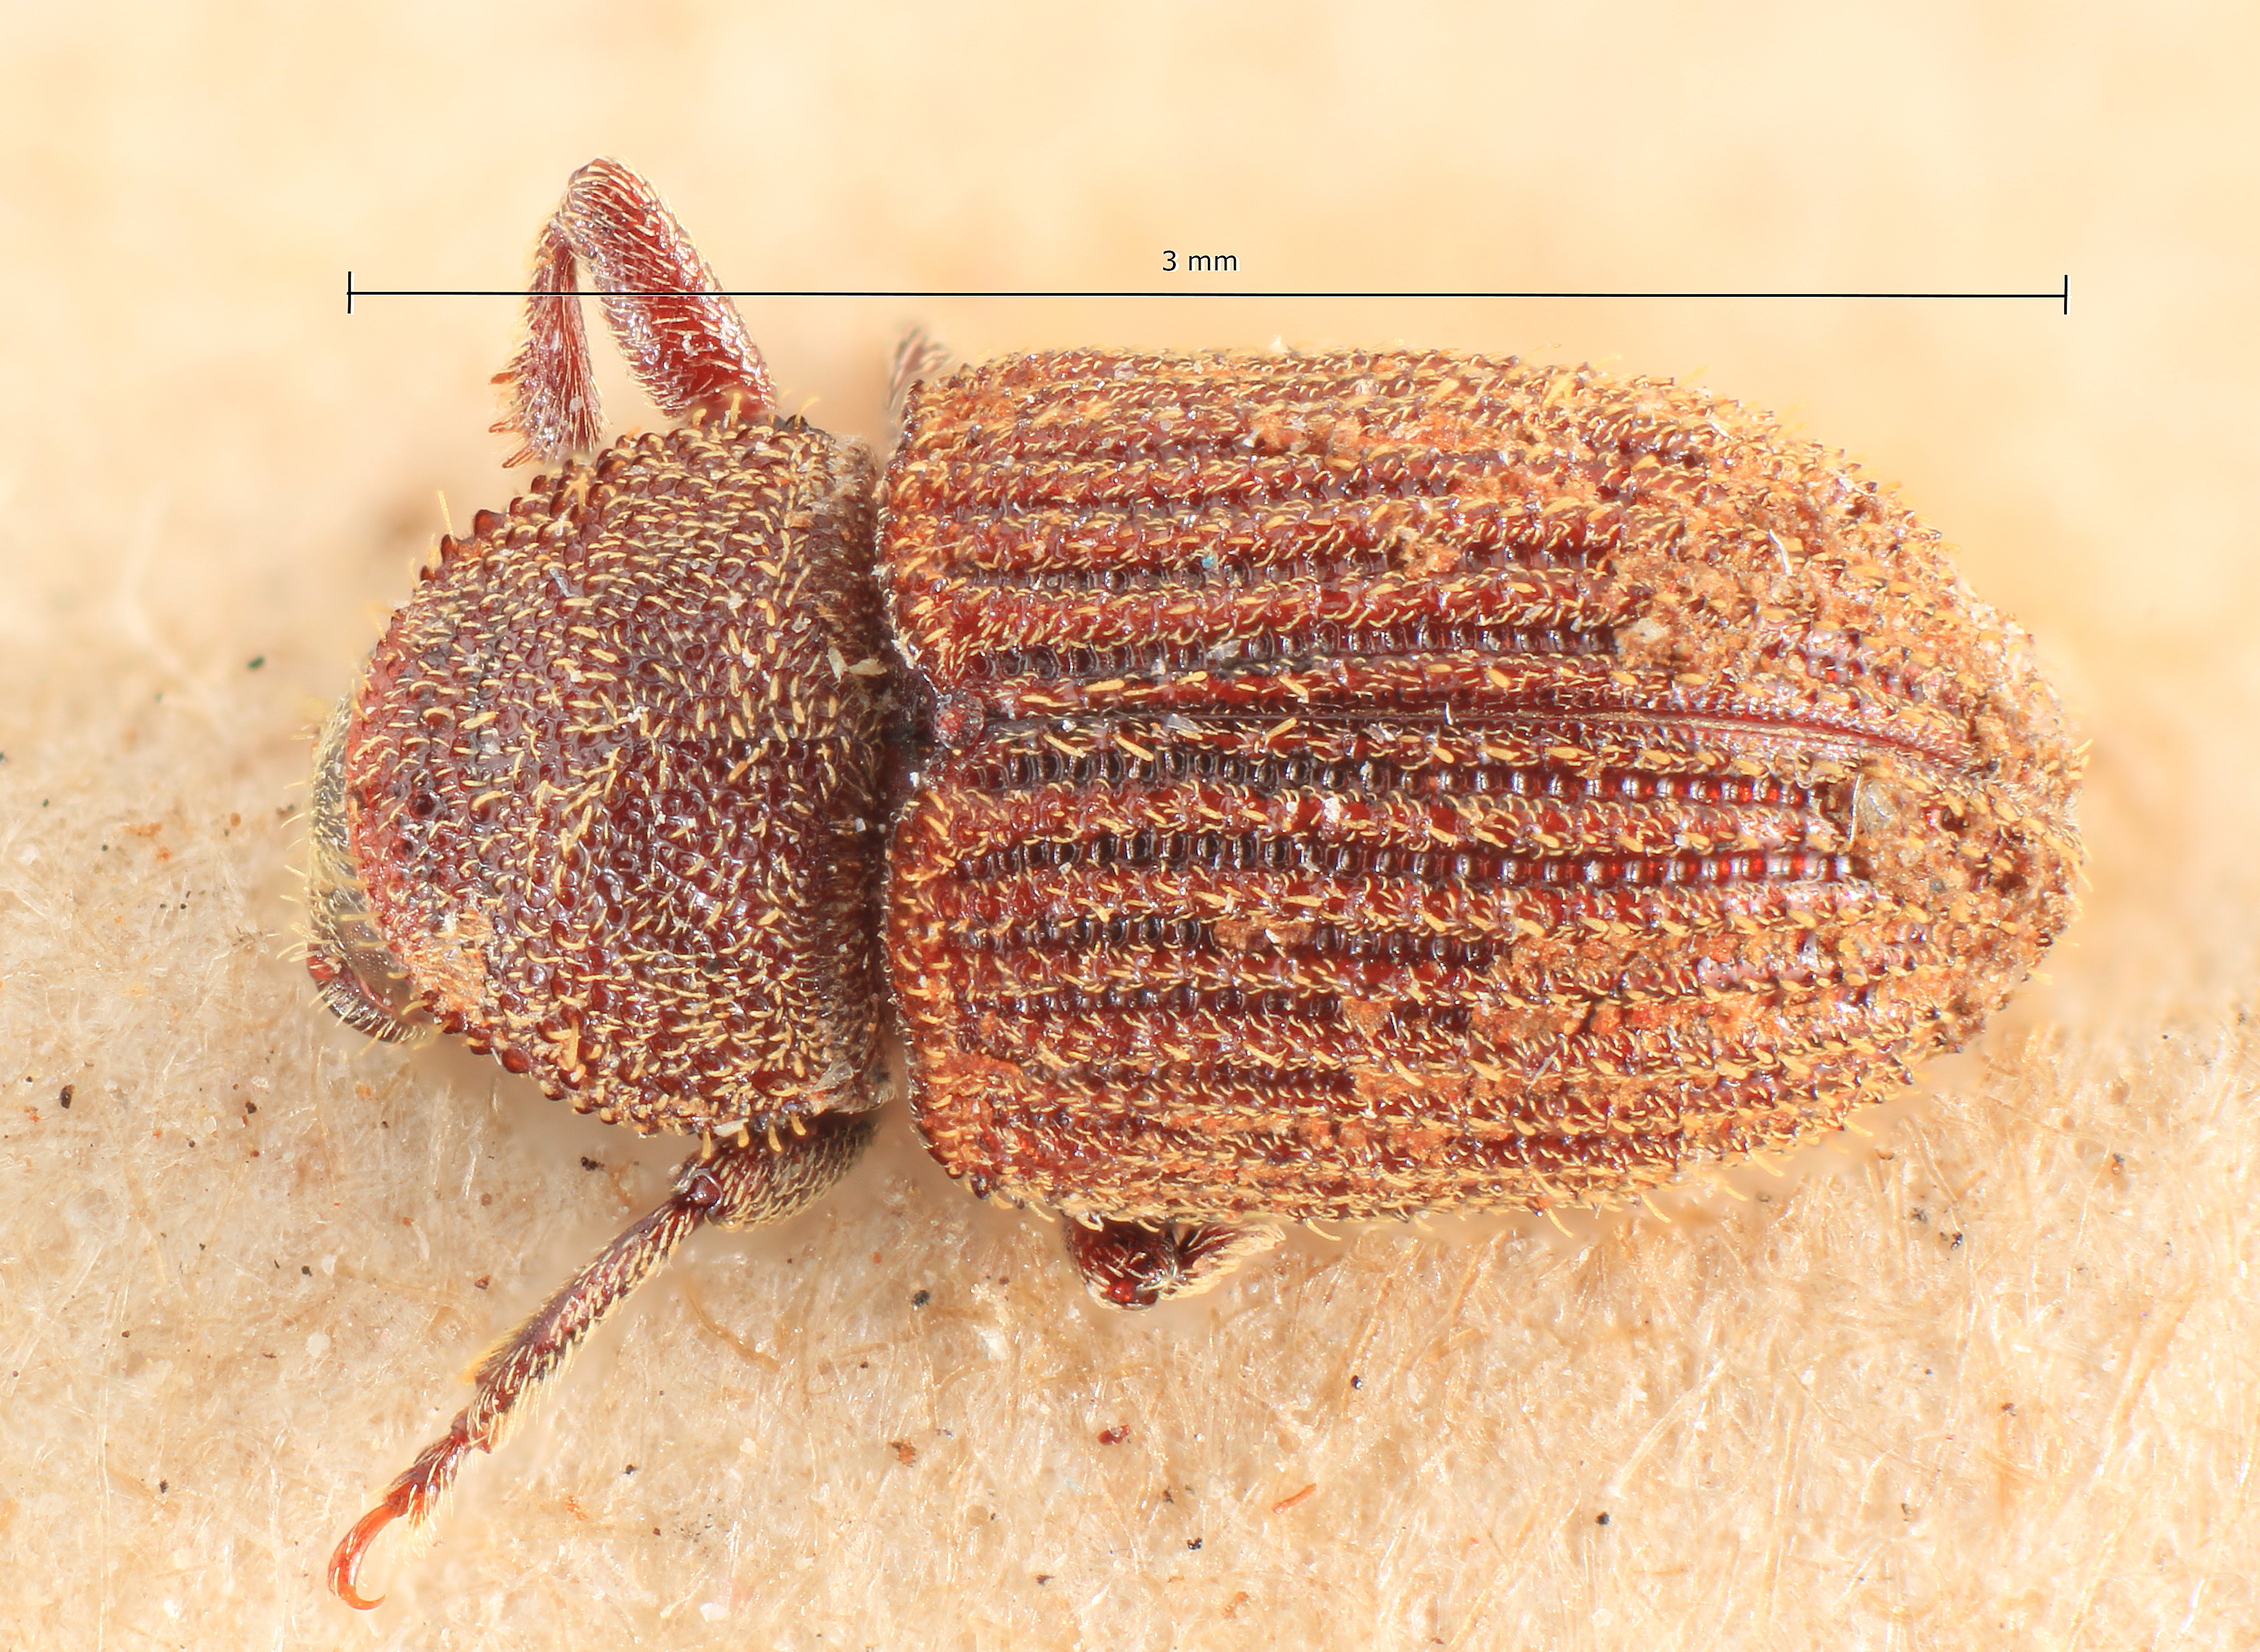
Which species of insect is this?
Hylesinus subcostatus
